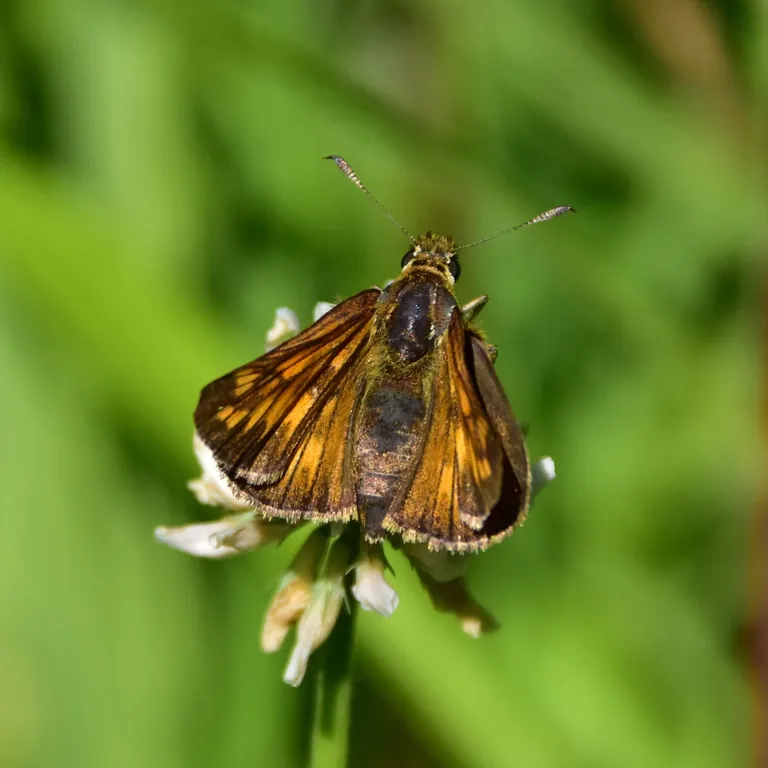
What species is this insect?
Ochlodes sylvanus (also Ochlodes venata)
